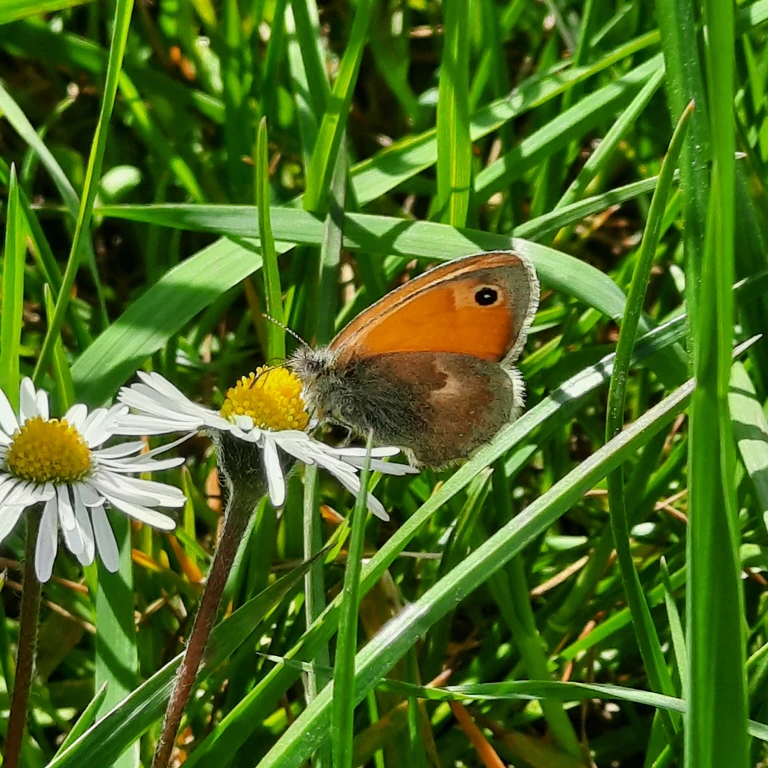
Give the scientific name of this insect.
Coenonympha pamphilus
